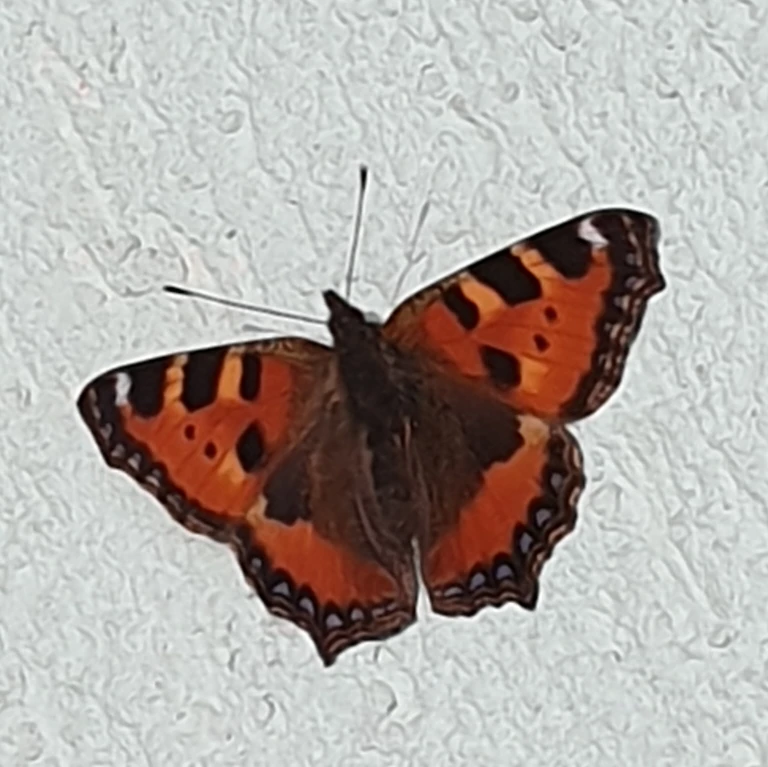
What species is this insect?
Aglais urticae
